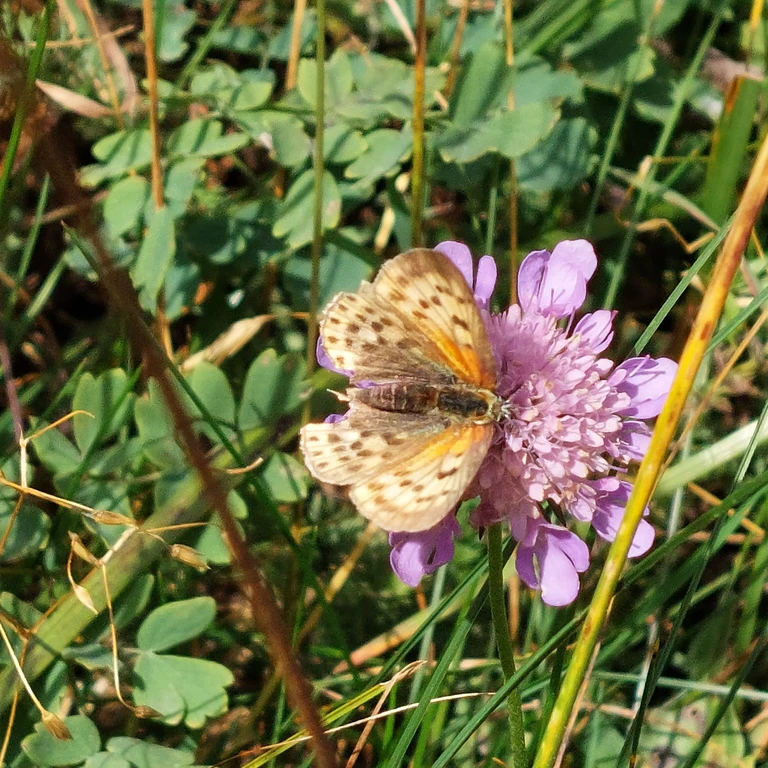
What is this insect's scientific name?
Lycaena virgaureae
